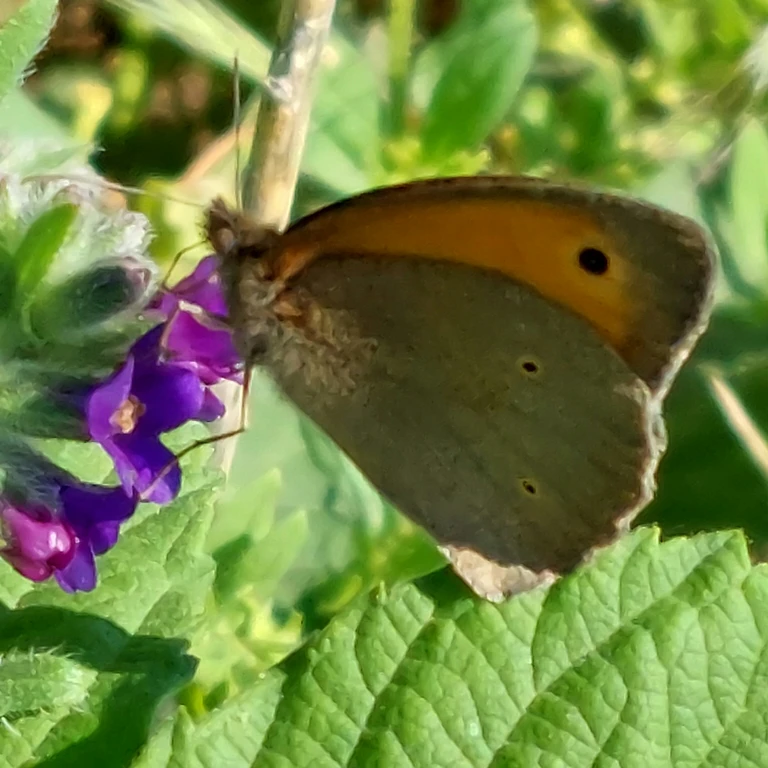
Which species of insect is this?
Maniola jurtina
